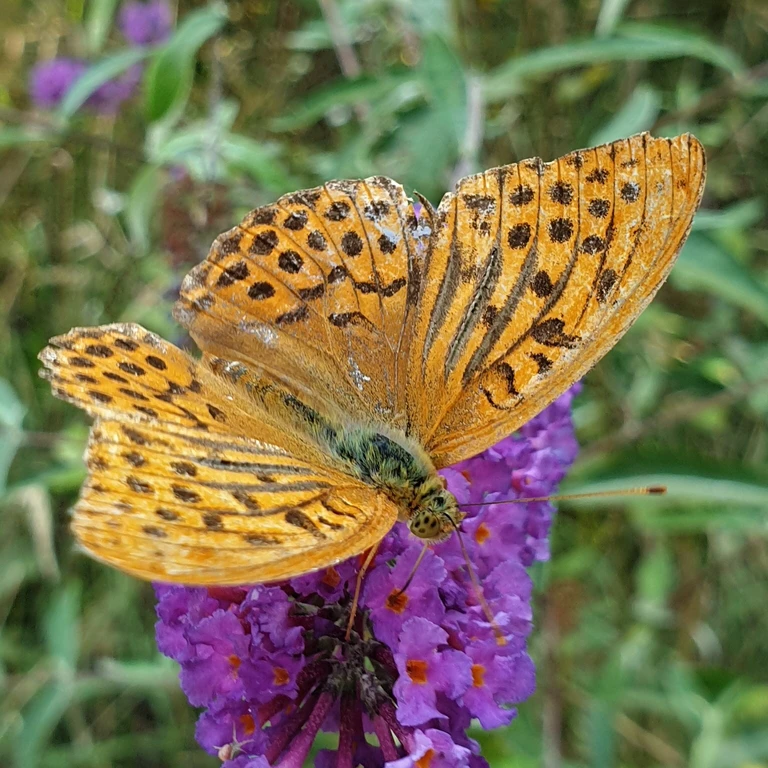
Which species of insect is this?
Argynnis paphia
